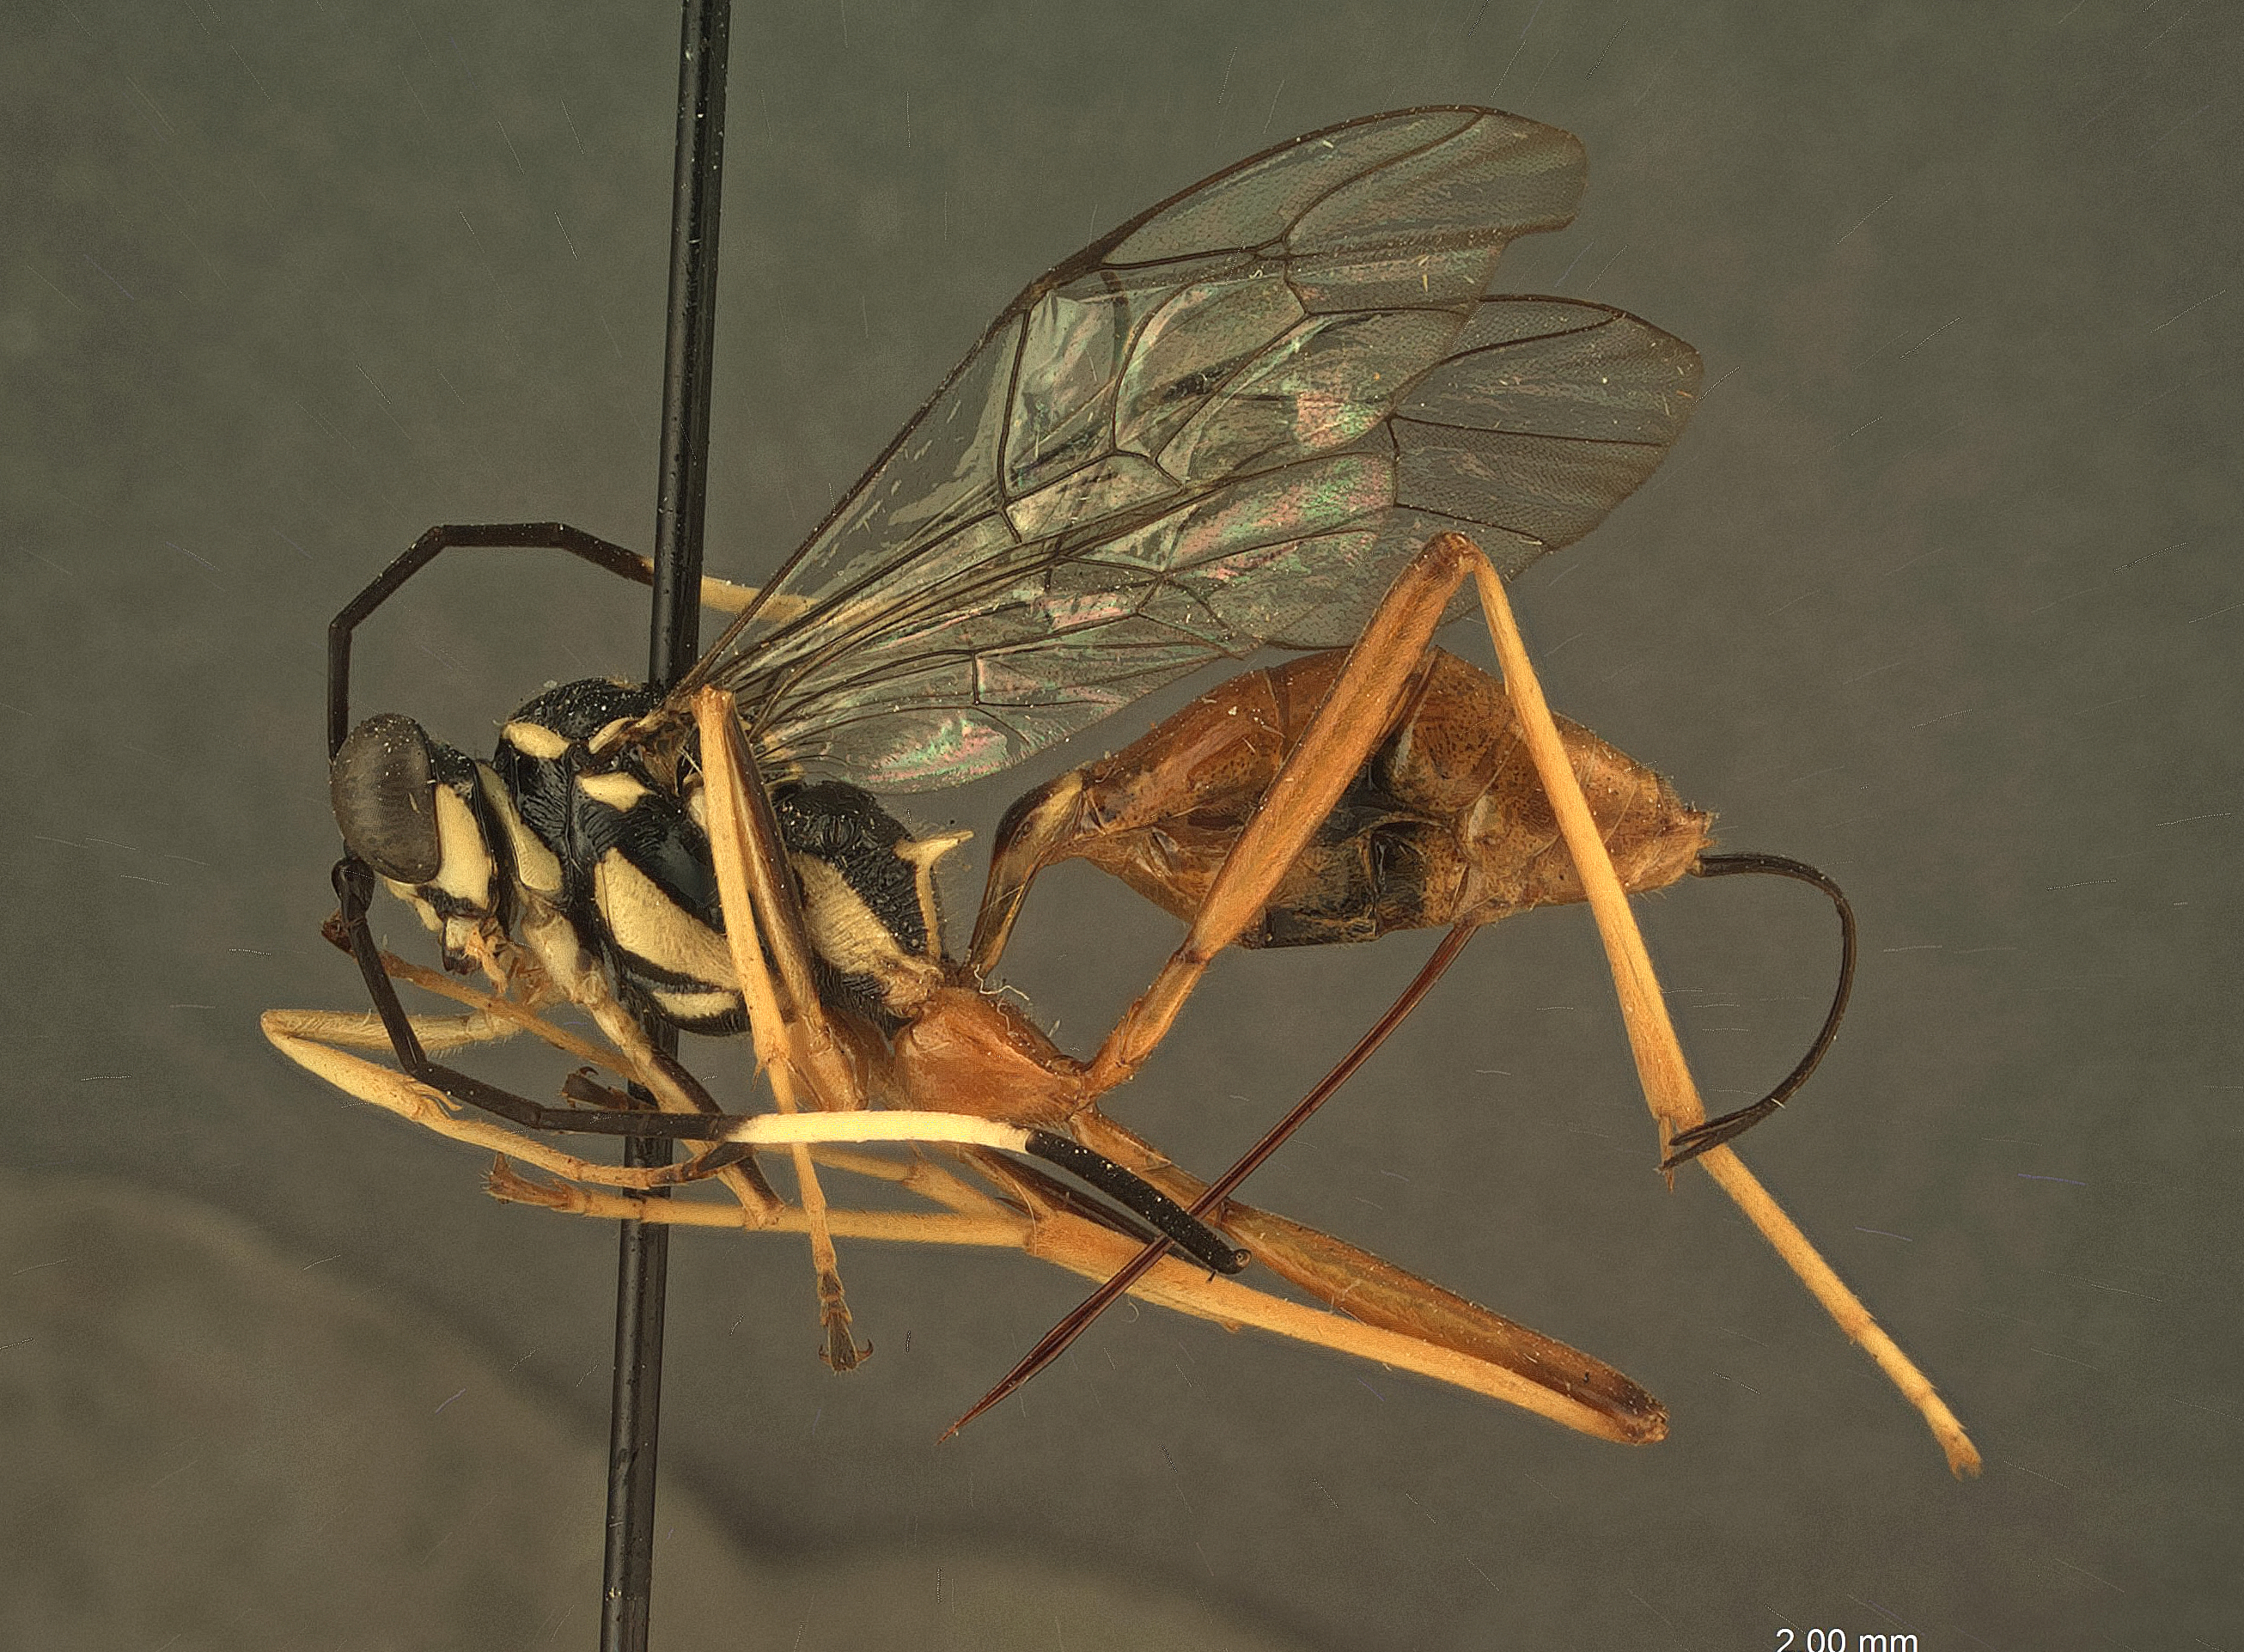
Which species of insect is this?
Cryptanura gracilipes
